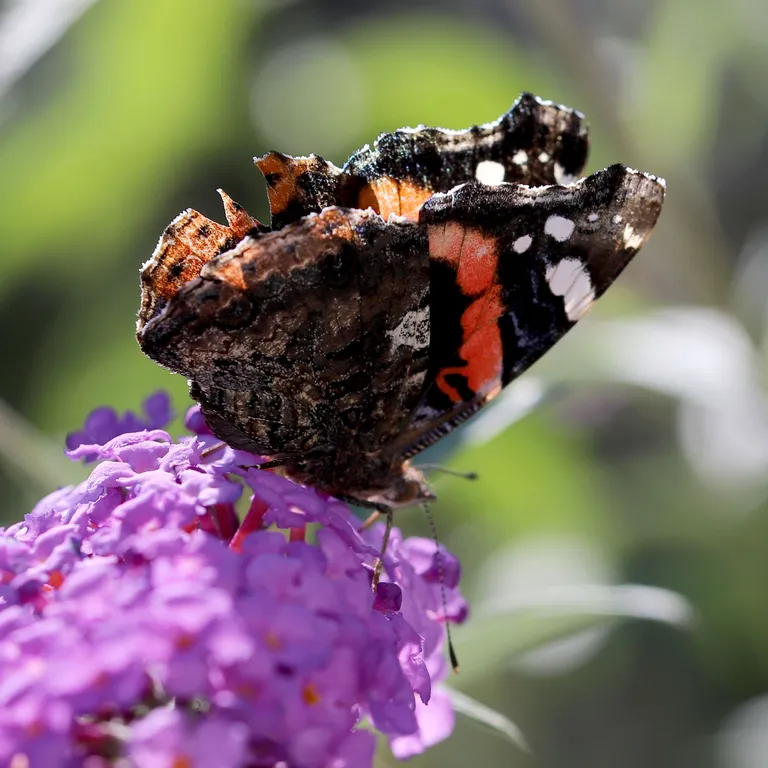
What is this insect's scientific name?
Vanessa atalanta
